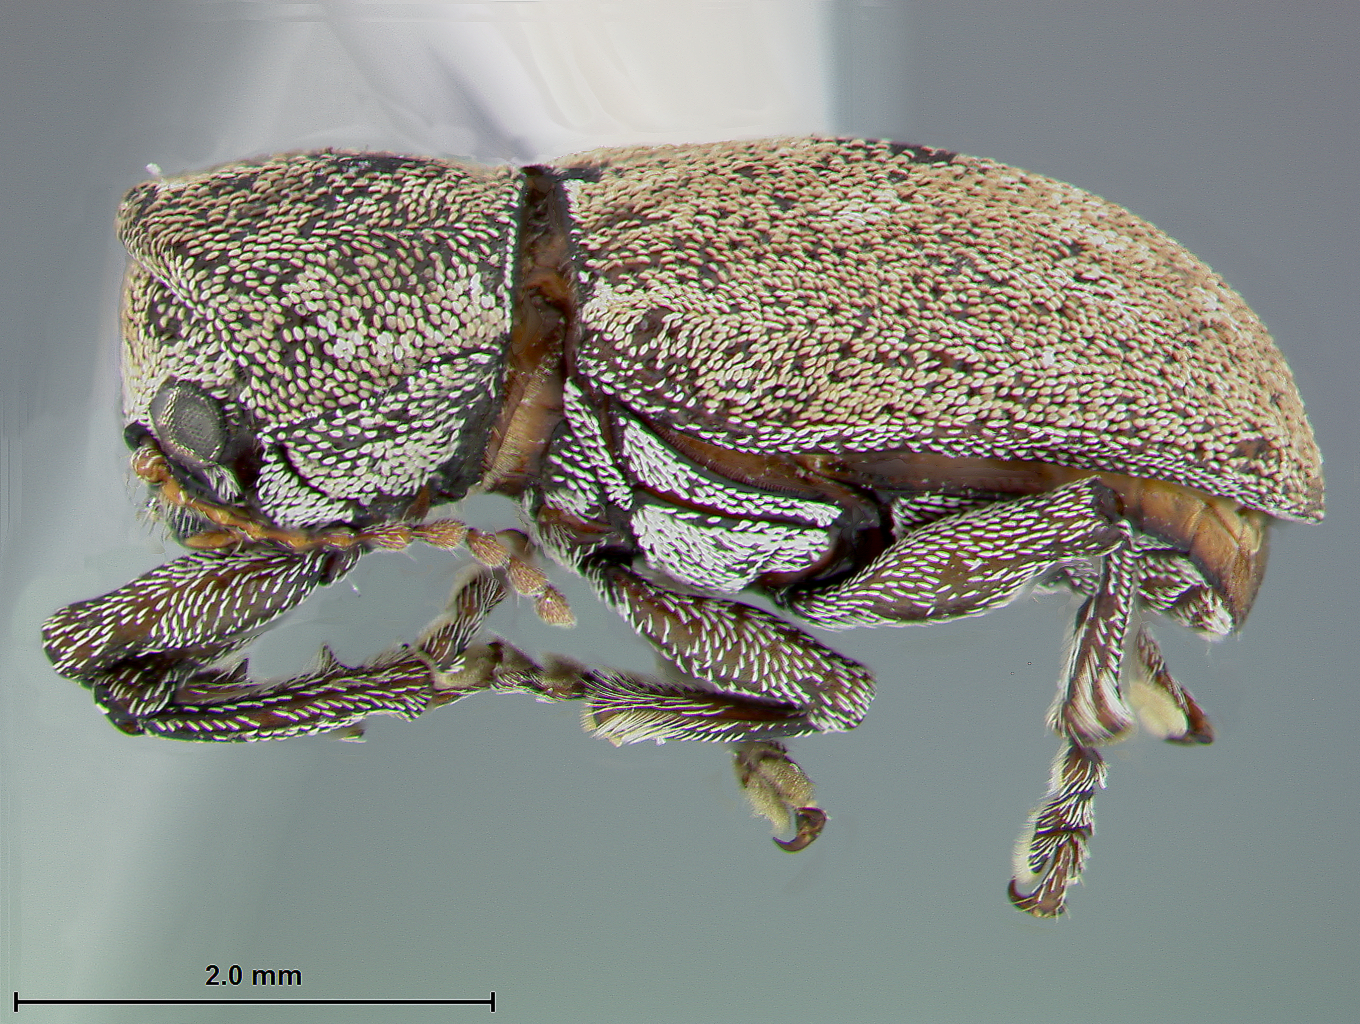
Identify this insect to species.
Myochrous bolivianus
